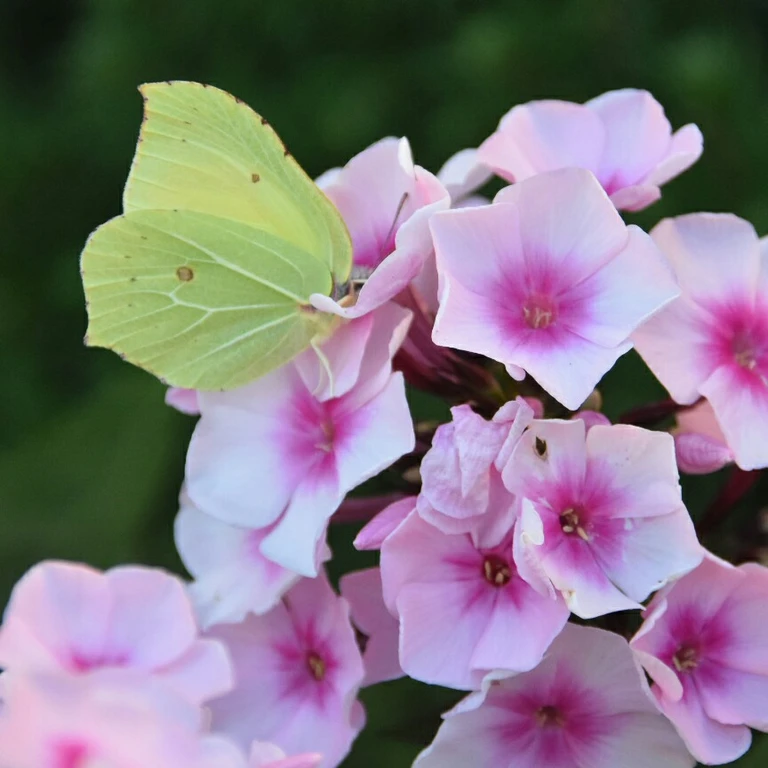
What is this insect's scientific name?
Gonepteryx rhamni
